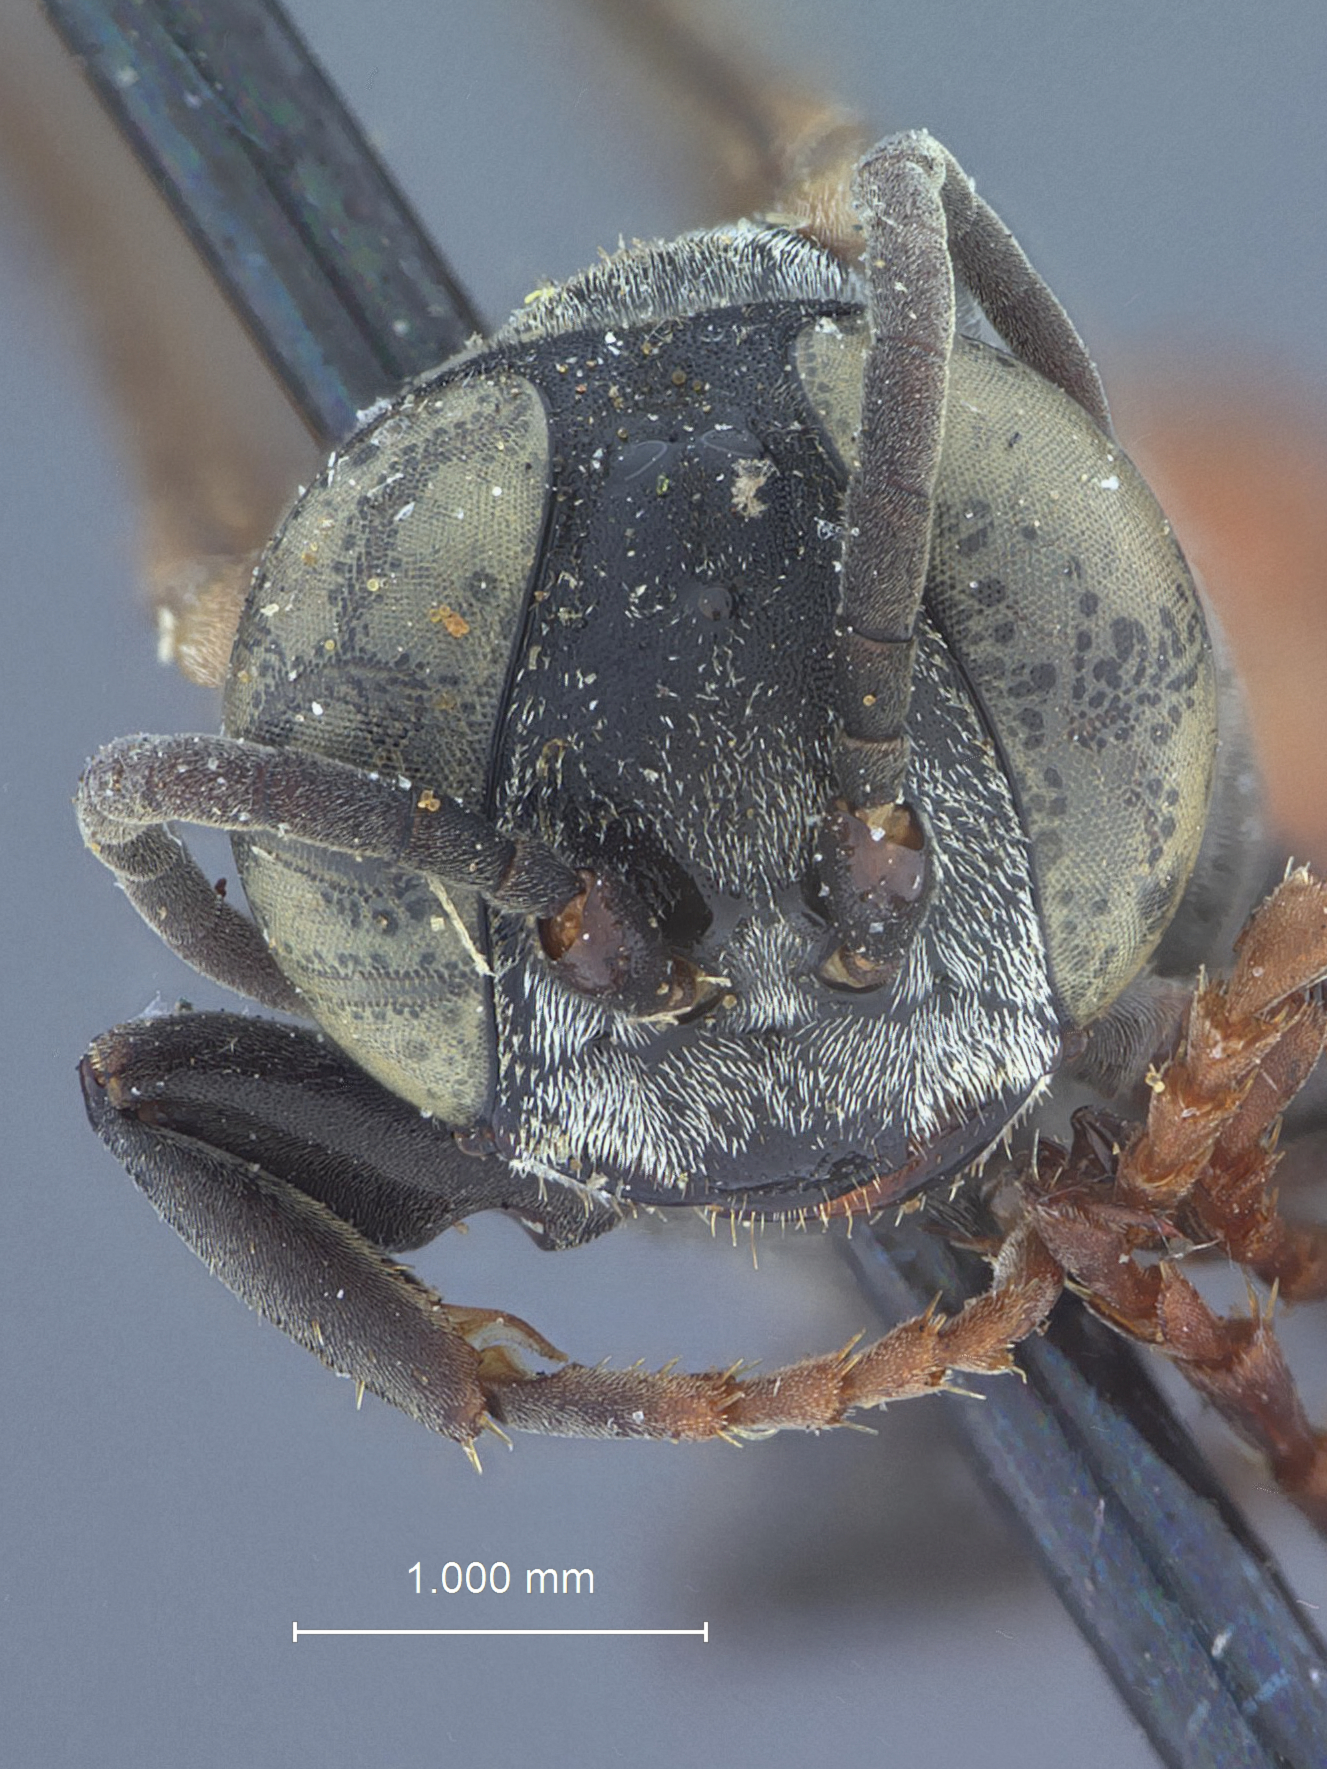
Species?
Tachysphex argyrotrichus
